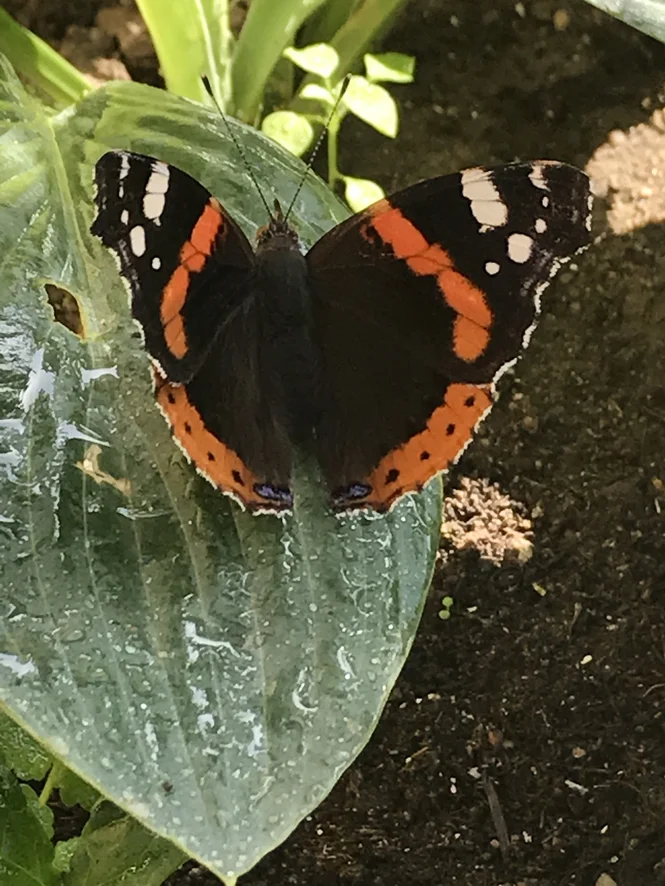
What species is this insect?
Vanessa atalanta
